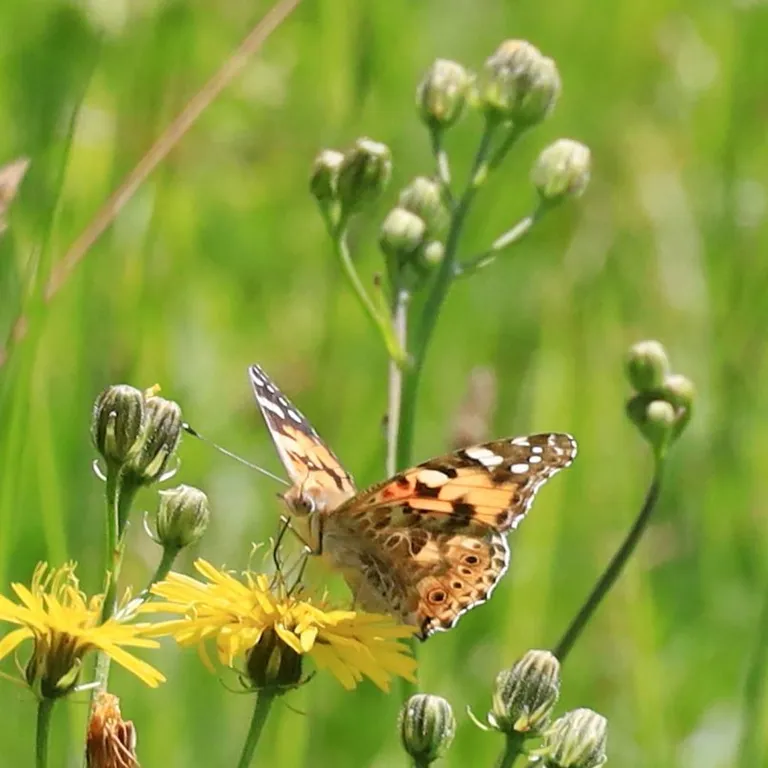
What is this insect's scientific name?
Vanessa cardui
